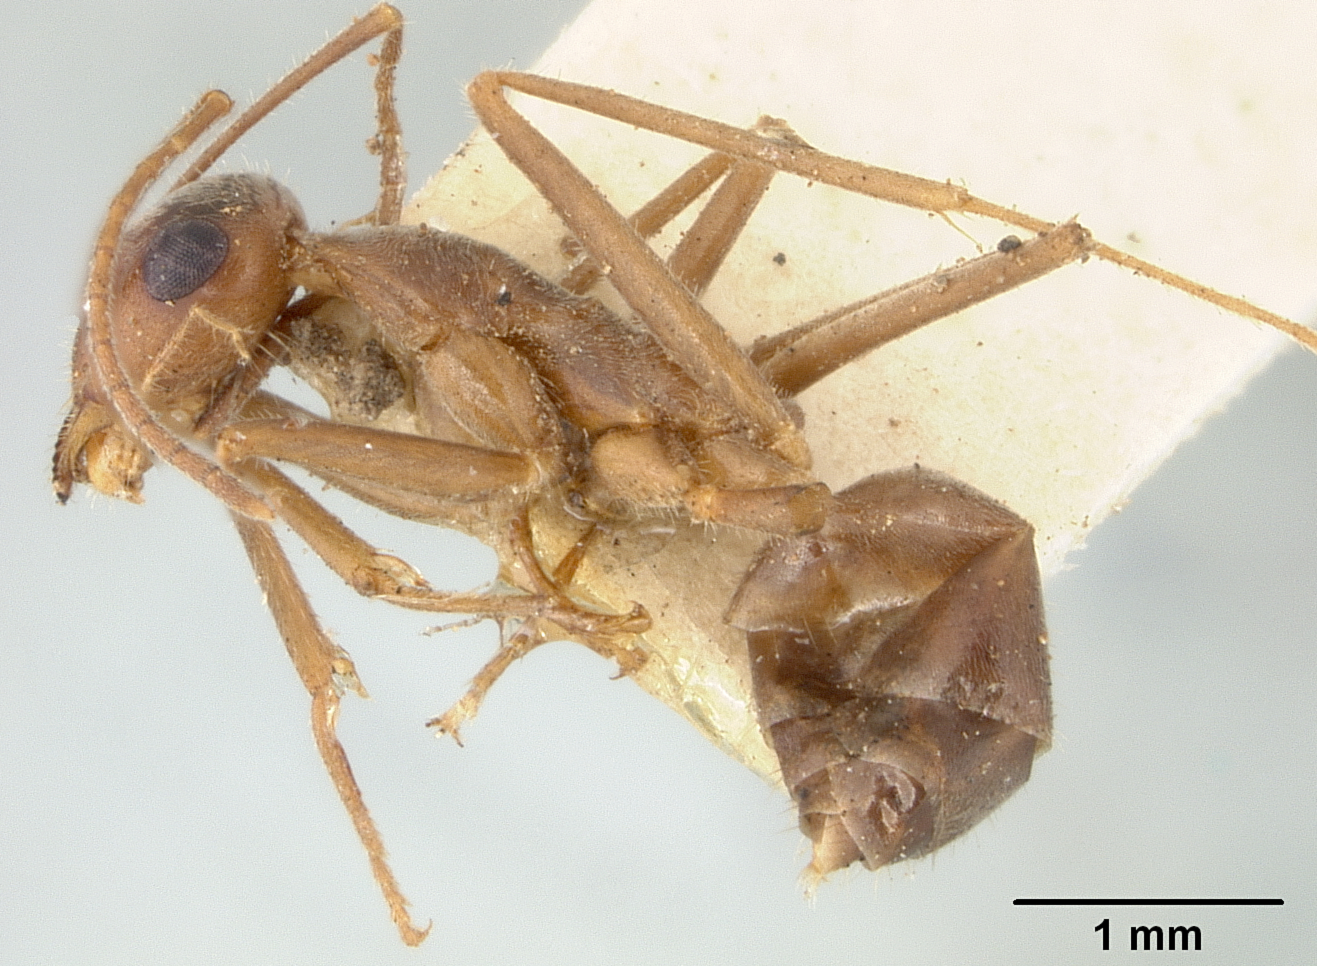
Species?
Myrmecocystus mexicanus
